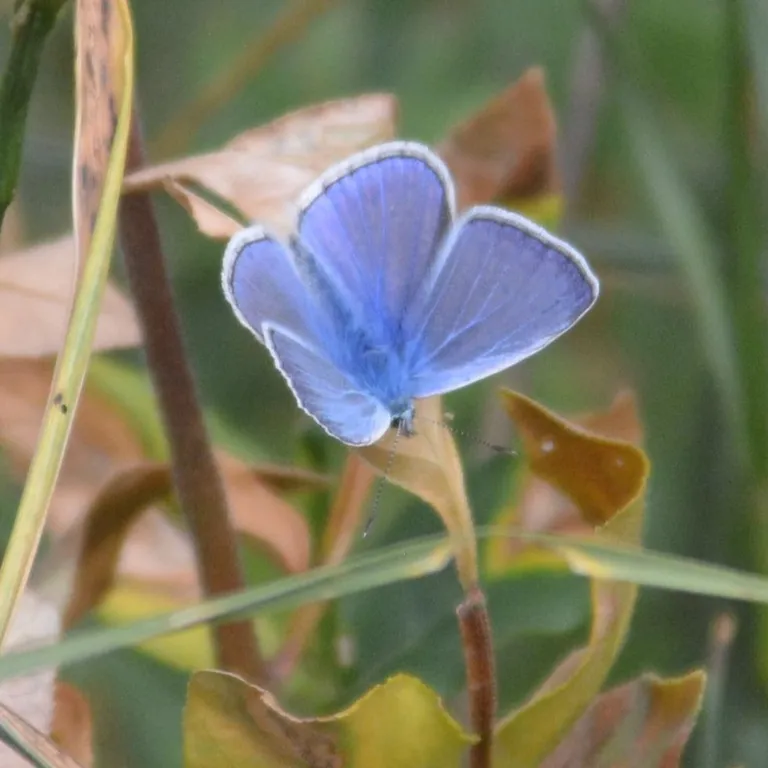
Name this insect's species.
Polyommatus icarus
